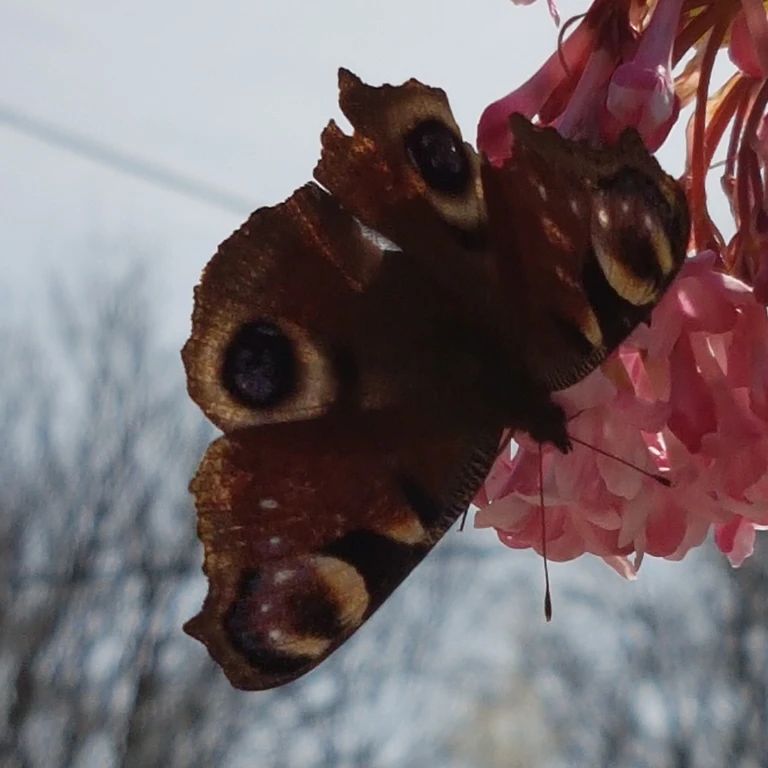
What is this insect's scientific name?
Aglais io
